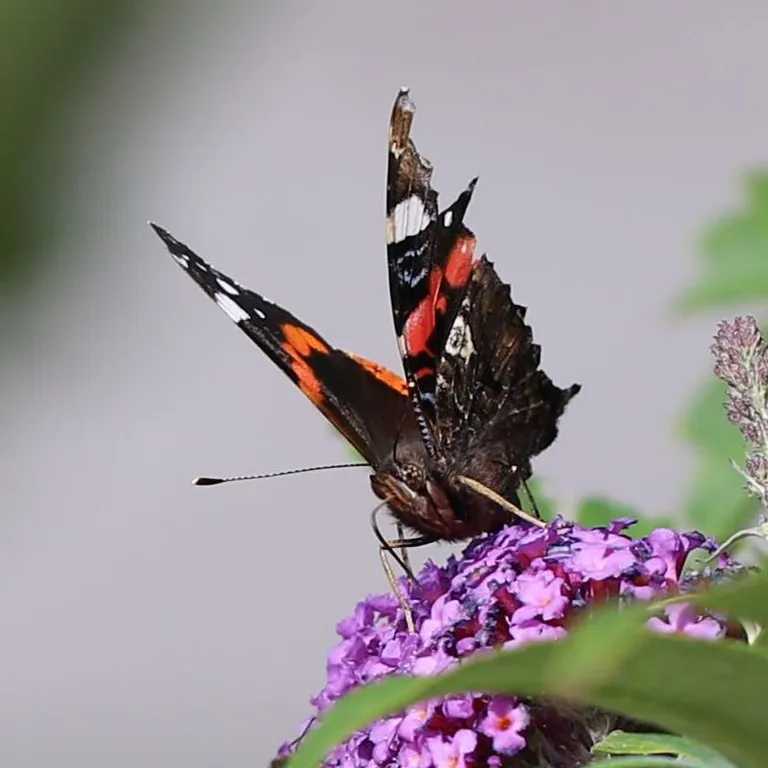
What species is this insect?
Vanessa atalanta
